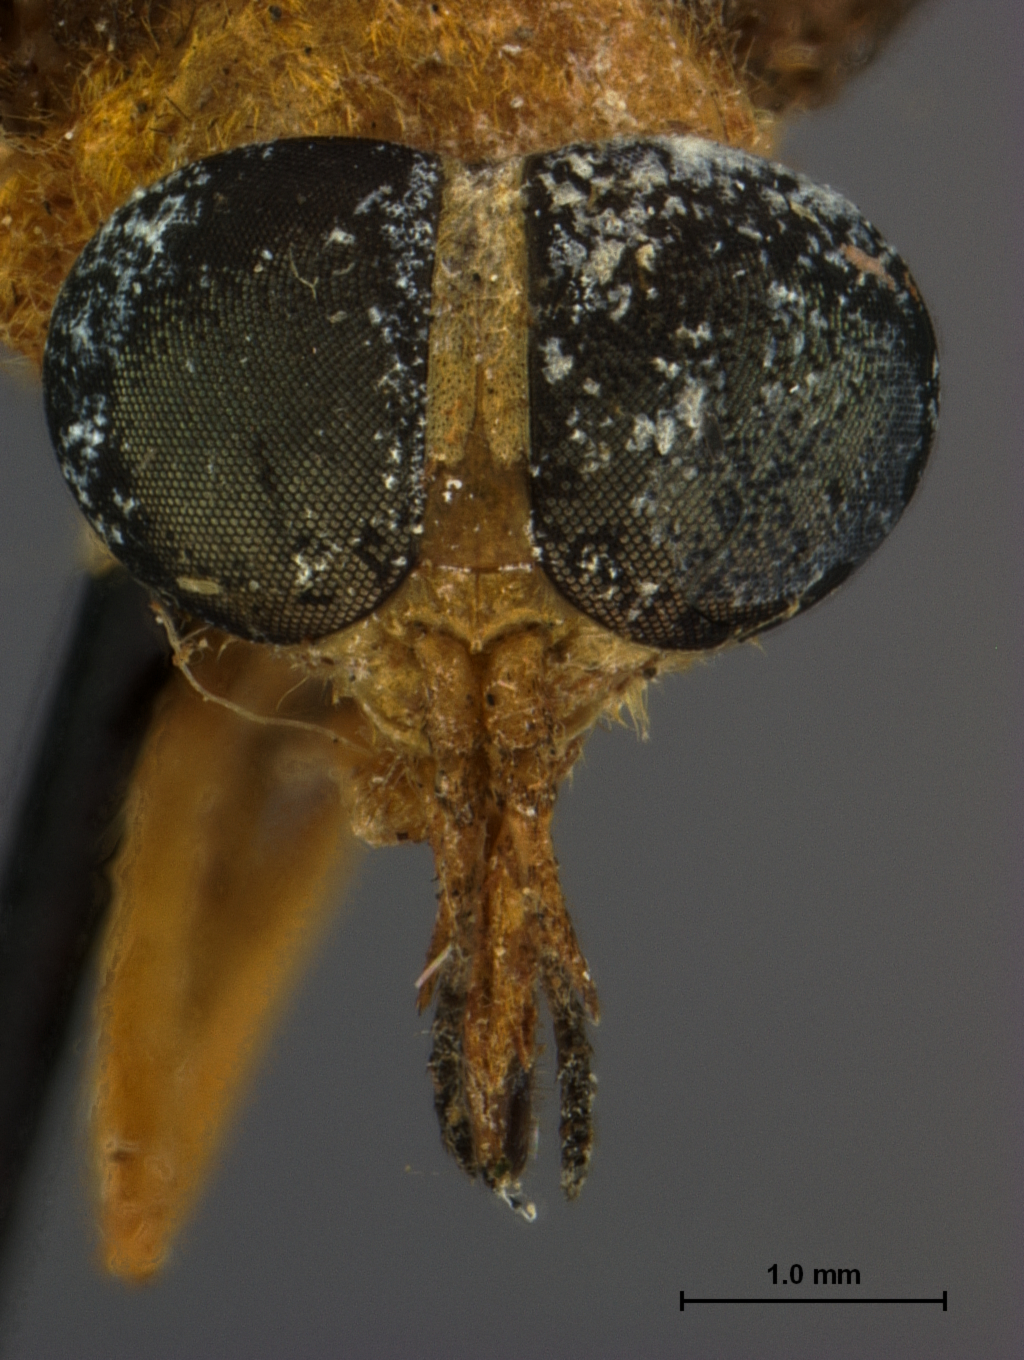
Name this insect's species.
Dichelacera ochracea
